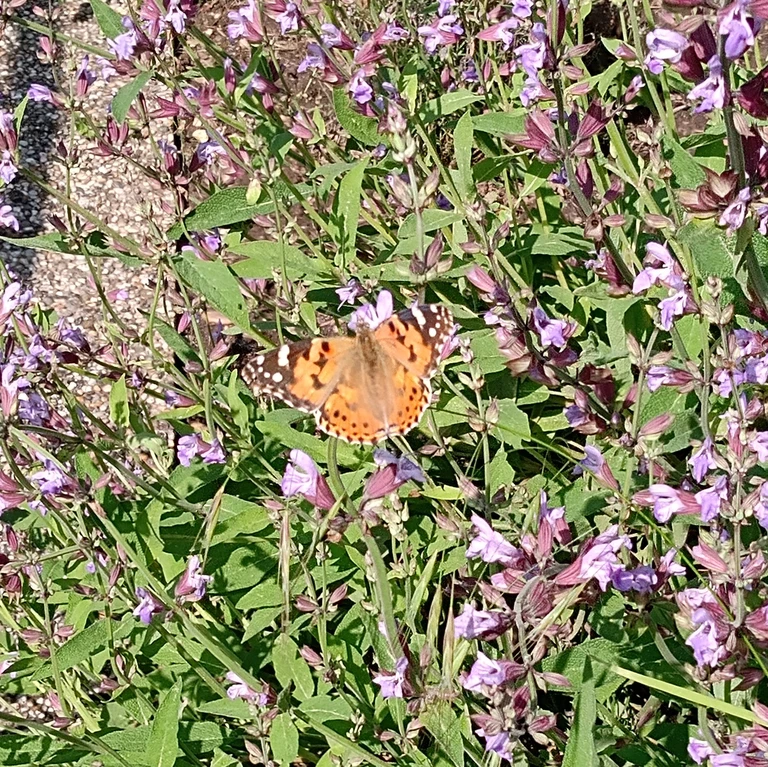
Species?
Vanessa cardui
